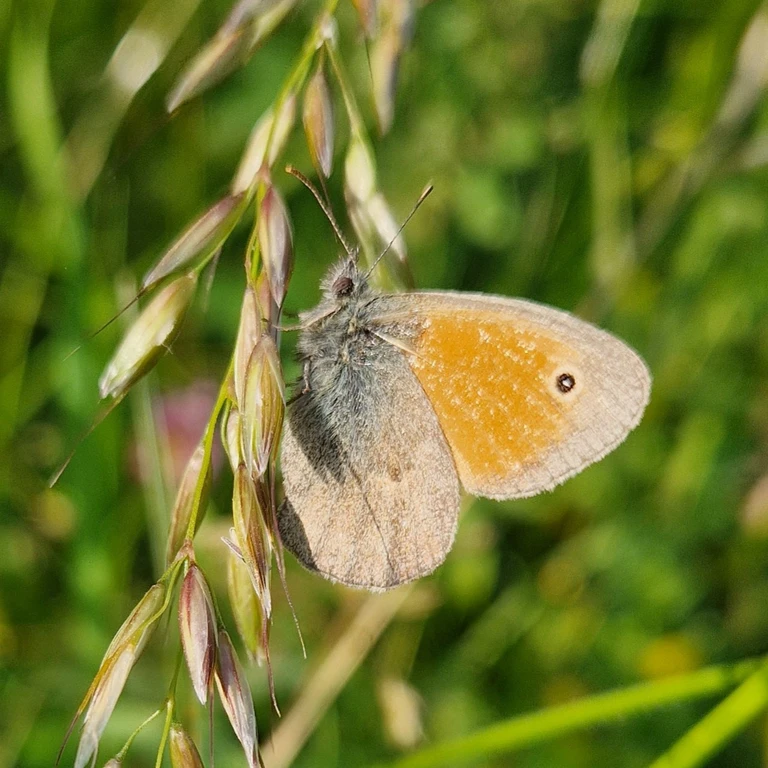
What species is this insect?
Coenonympha pamphilus
